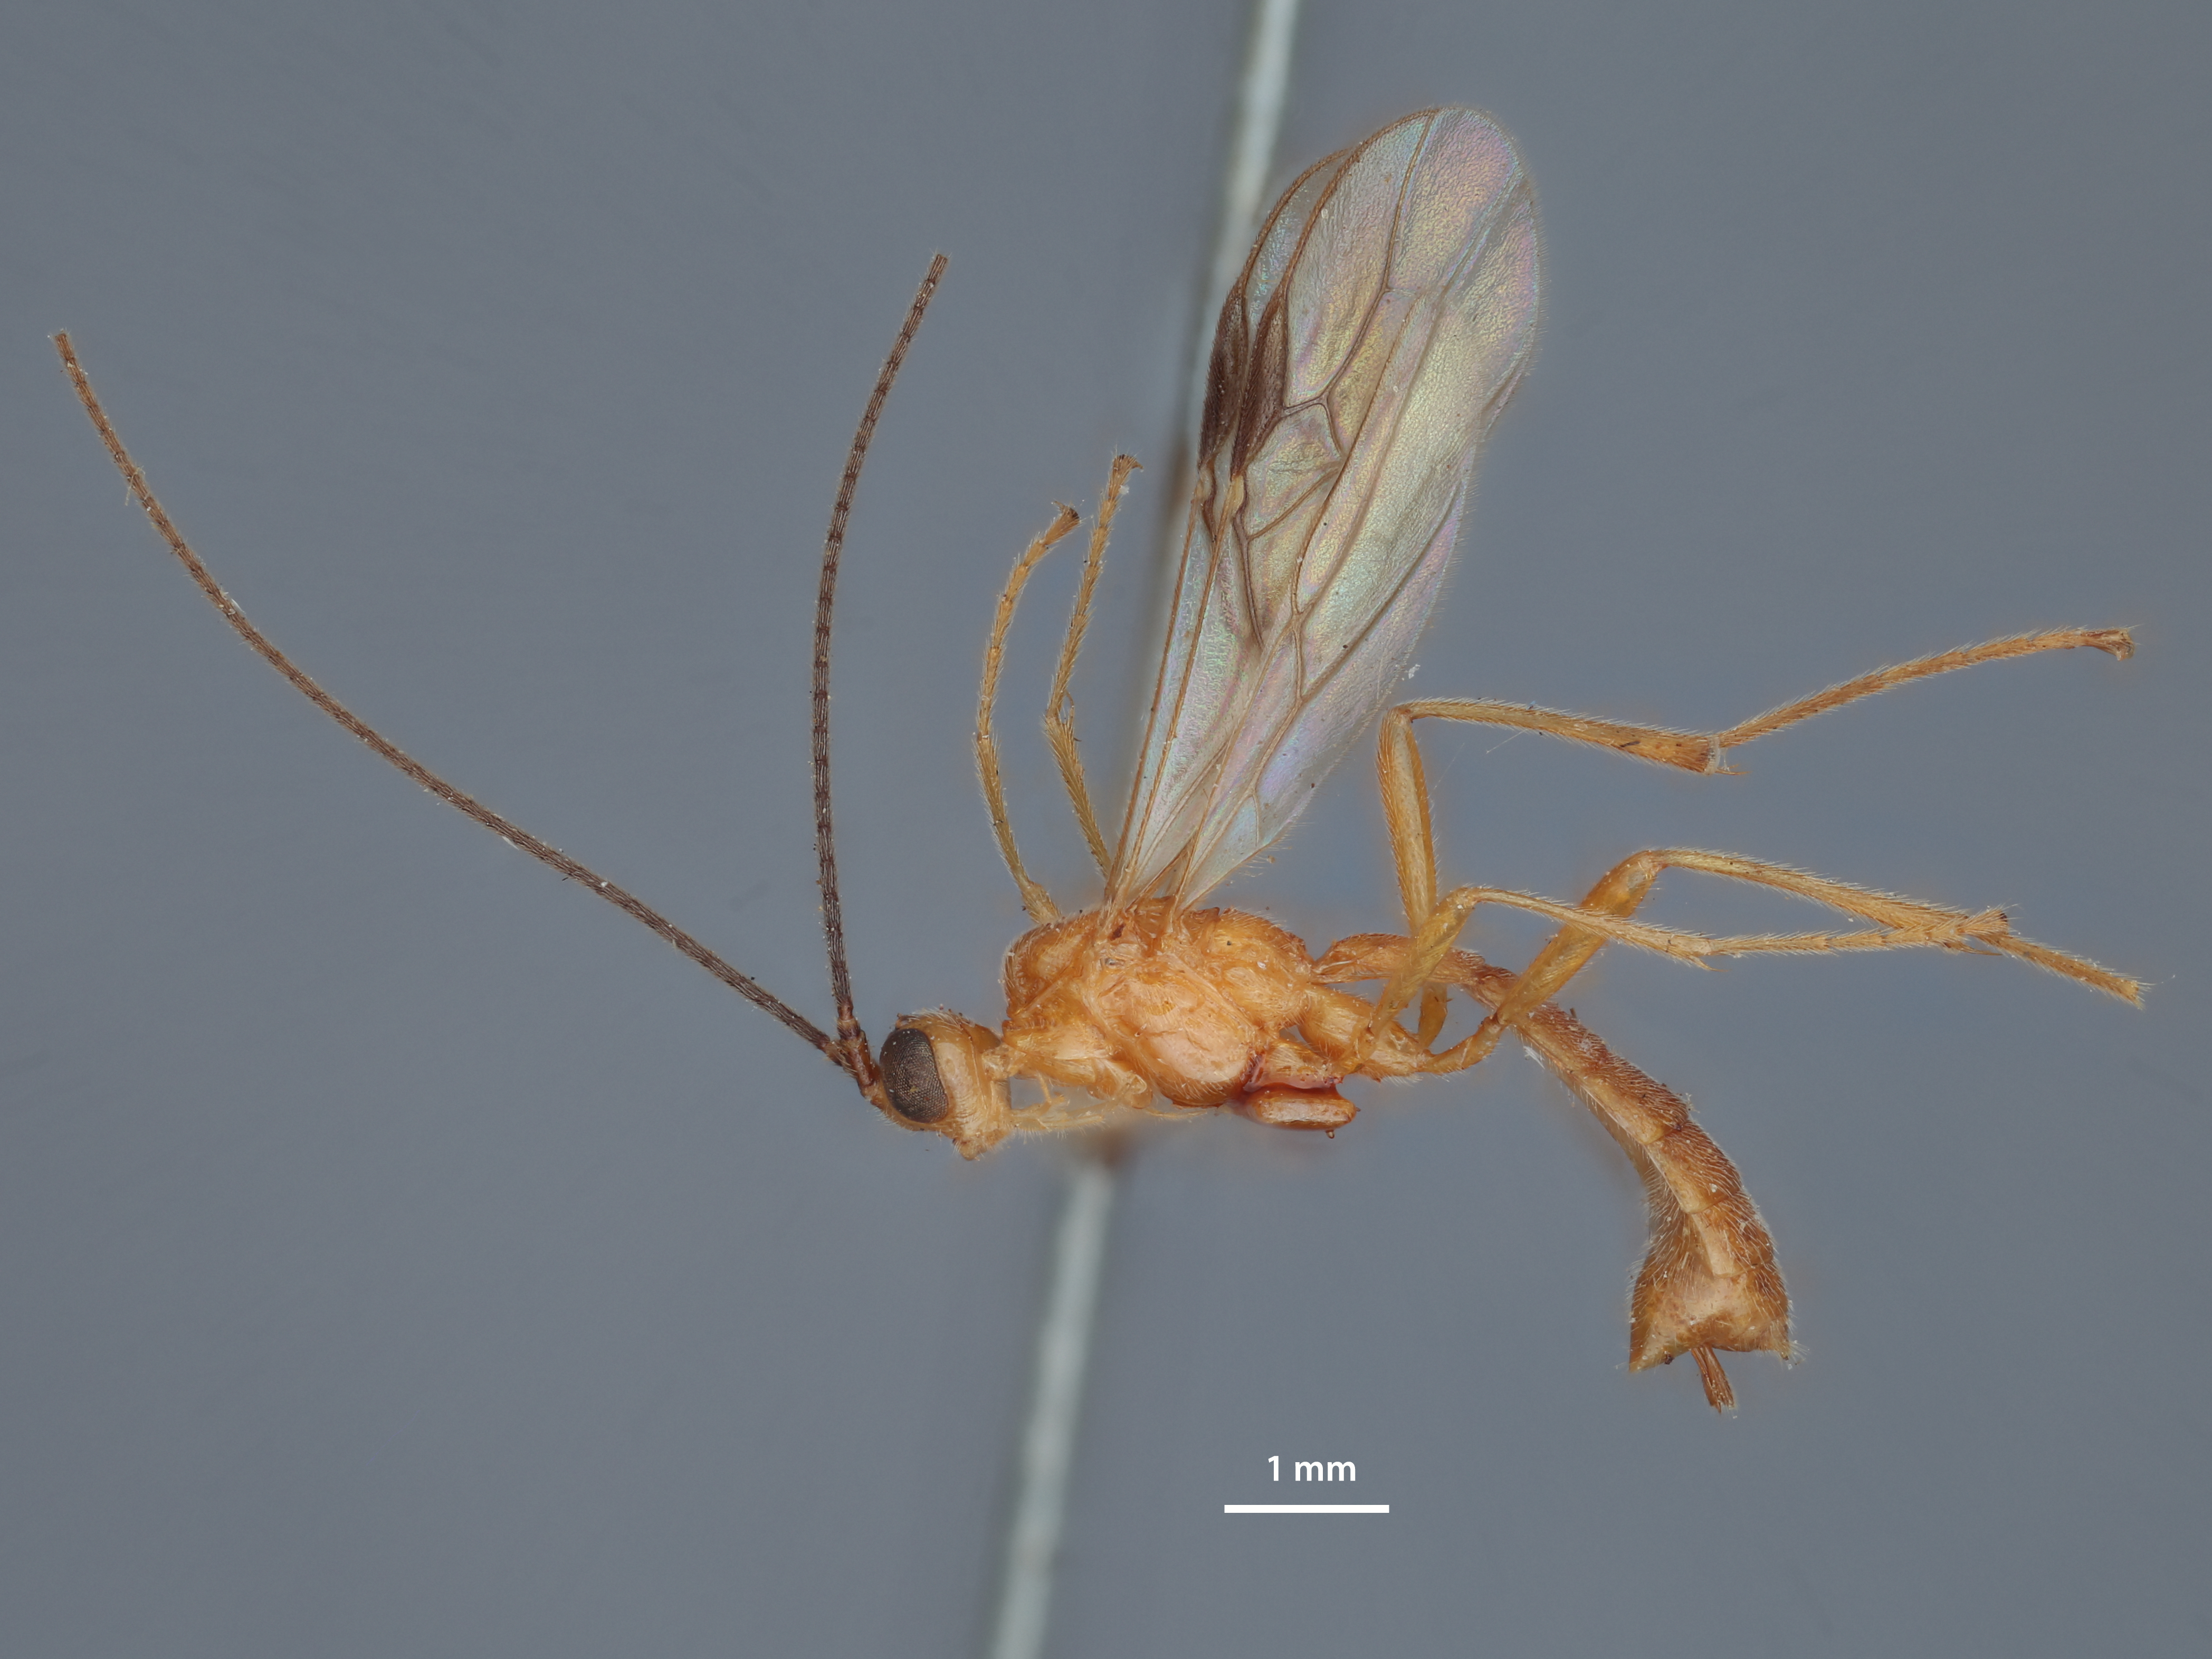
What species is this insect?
Trigonophatnus nigricornis
